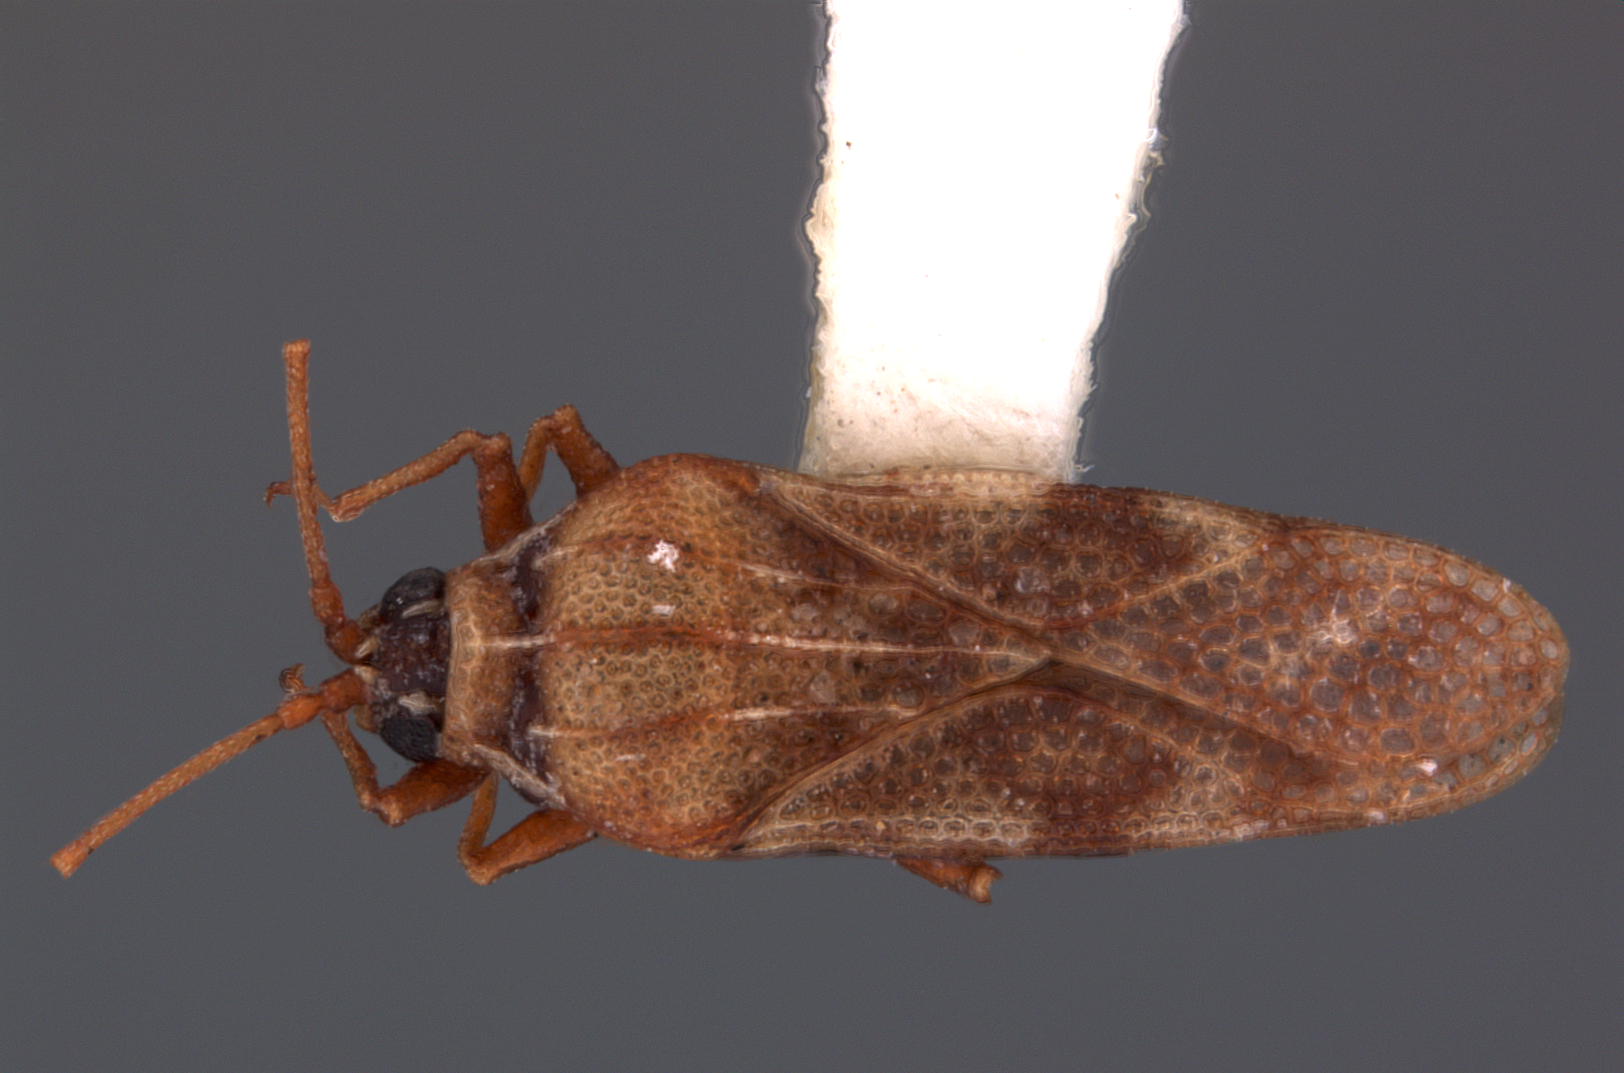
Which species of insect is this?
Malandiola acares
